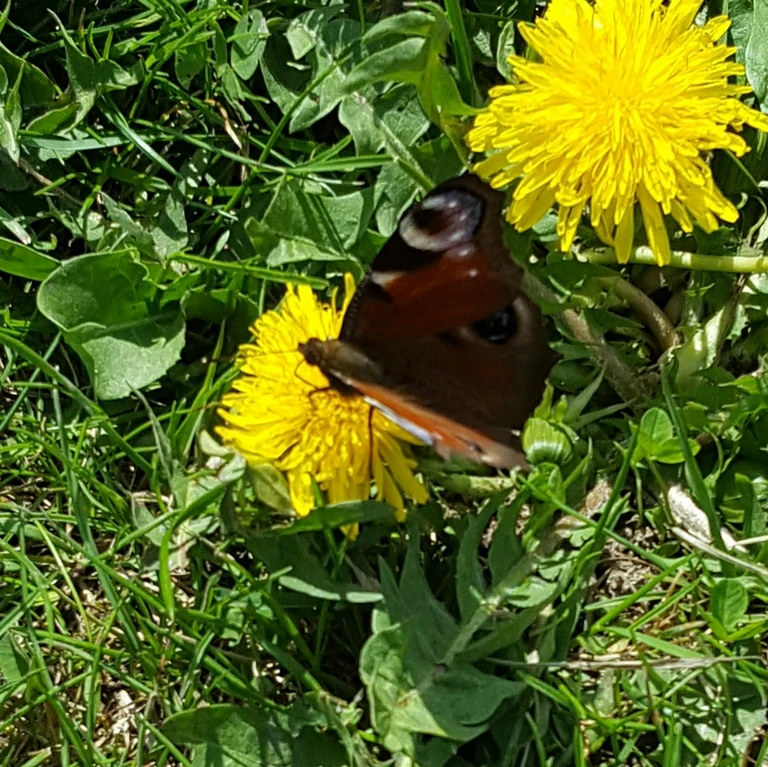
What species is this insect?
Aglais io
